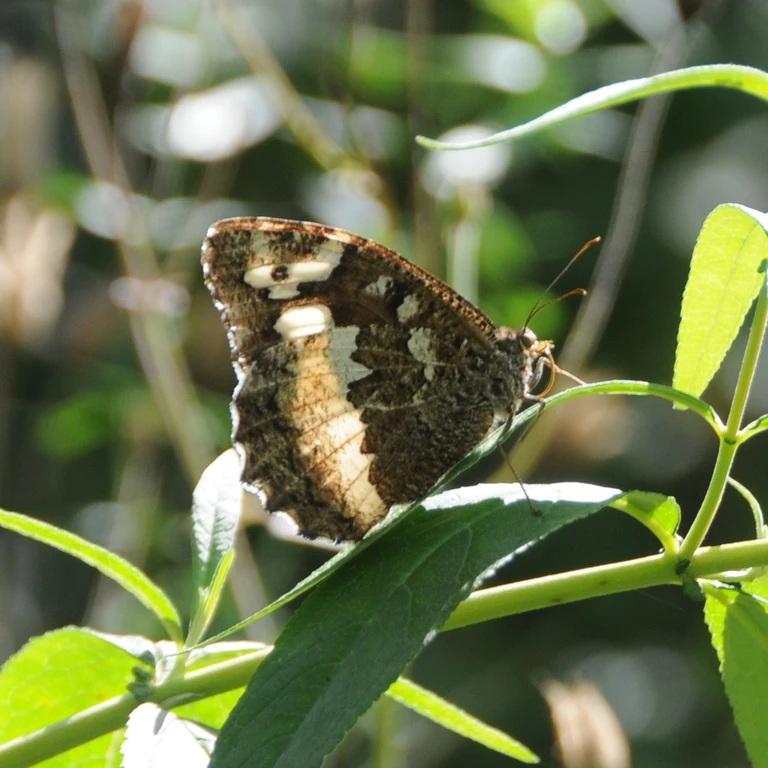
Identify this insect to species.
Brintesia circe
